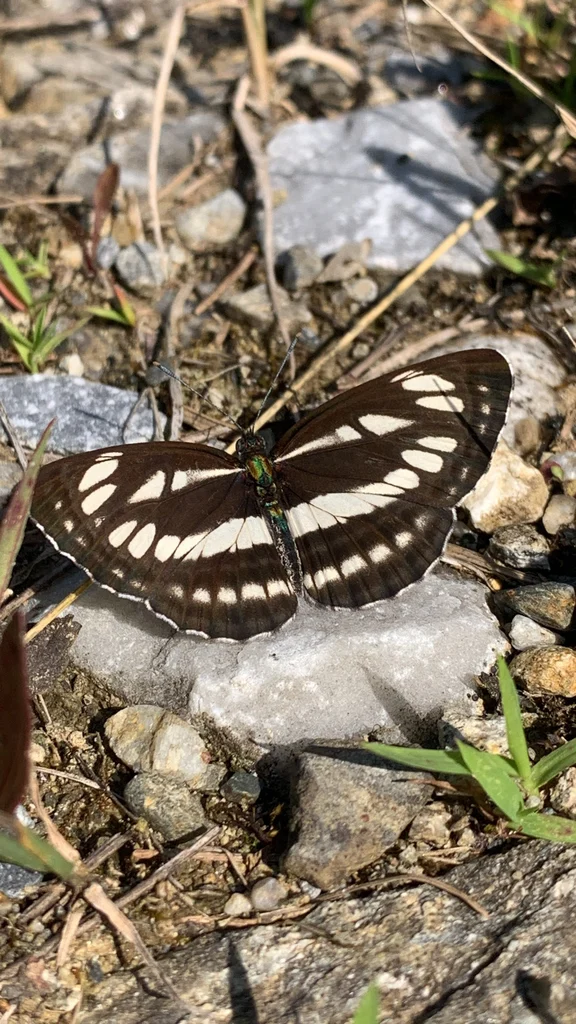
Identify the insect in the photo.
Neptis sappho
